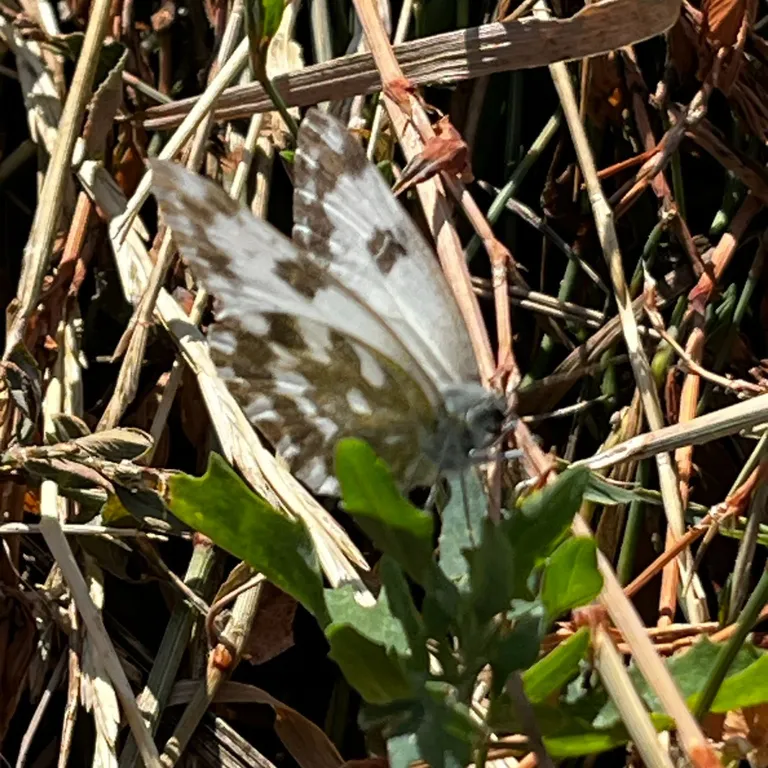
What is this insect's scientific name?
Pontia edusa
